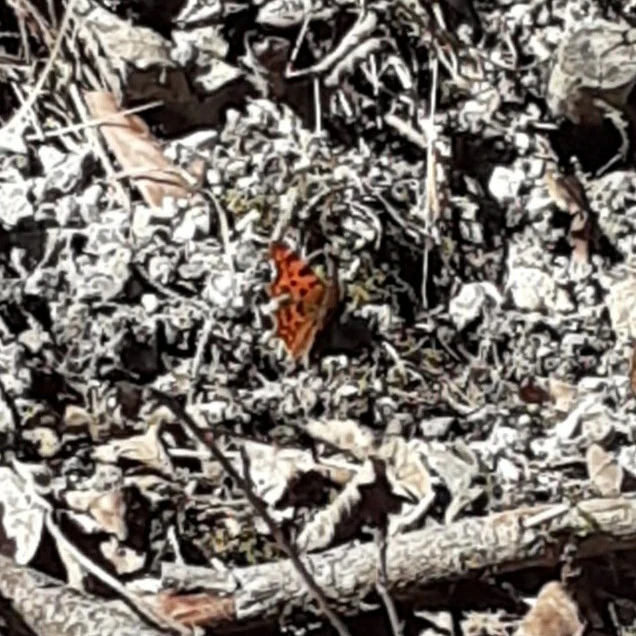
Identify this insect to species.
Polygonia c-album
